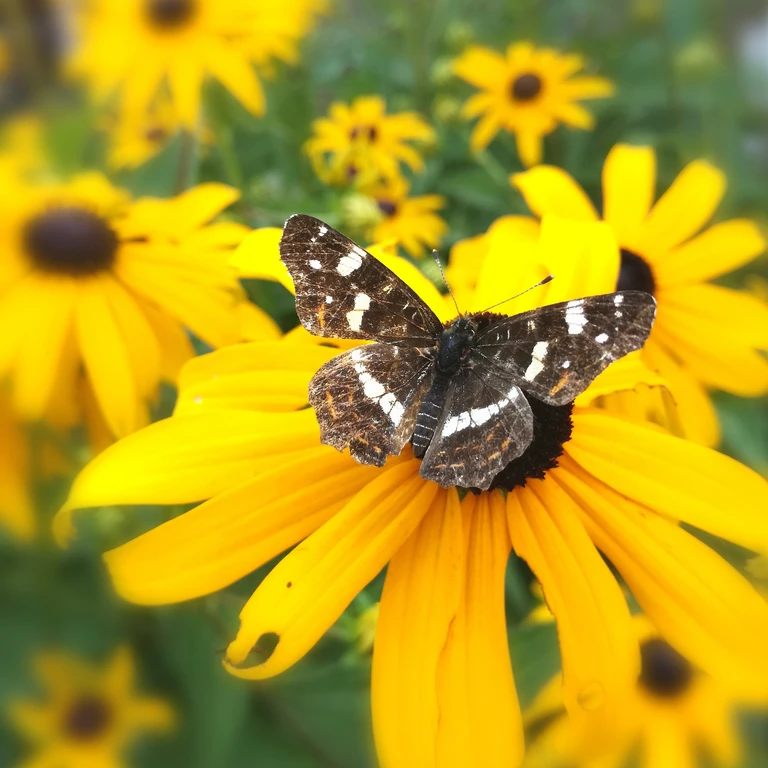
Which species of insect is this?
Araschnia levana
